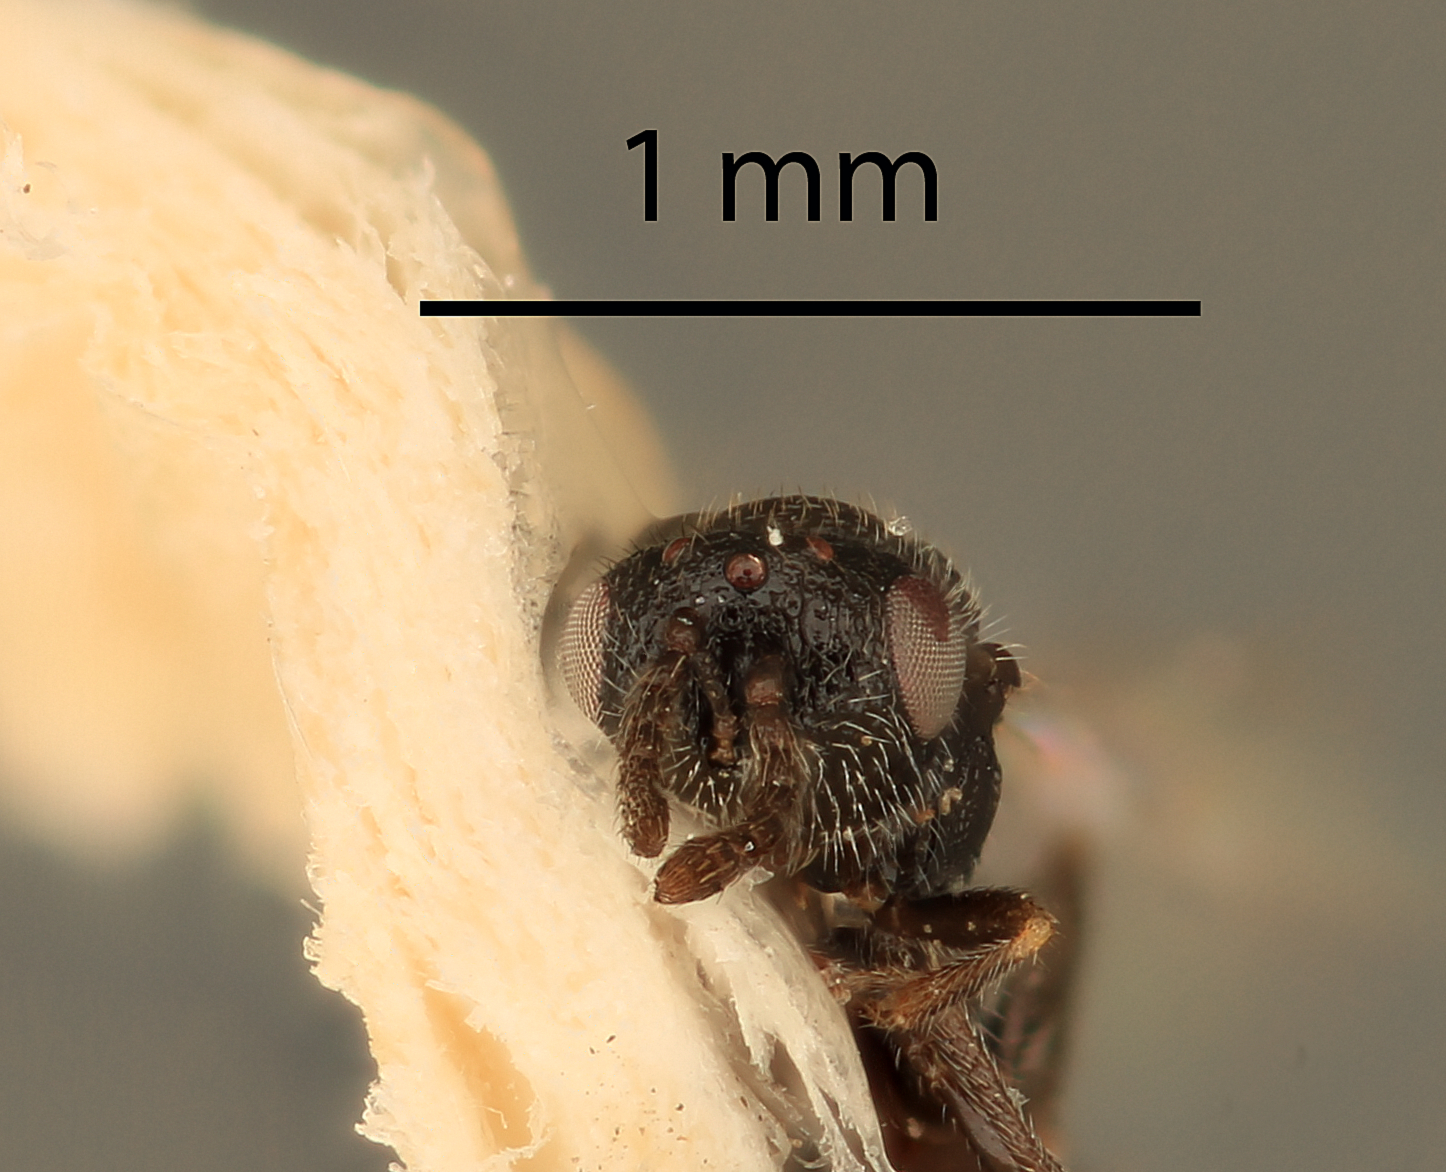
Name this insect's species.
Eurytoma hebes
